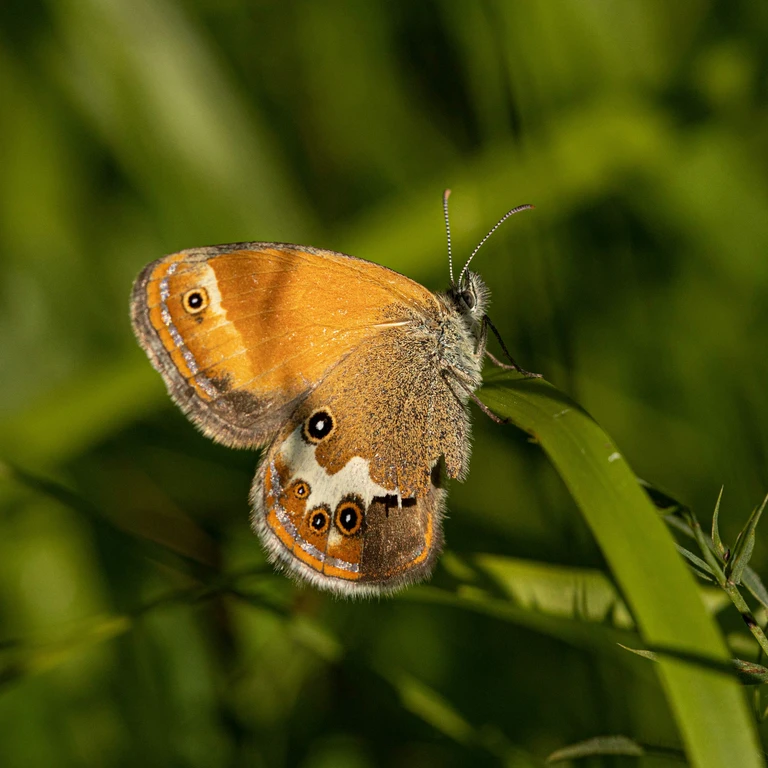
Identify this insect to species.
Coenonympha arcania
